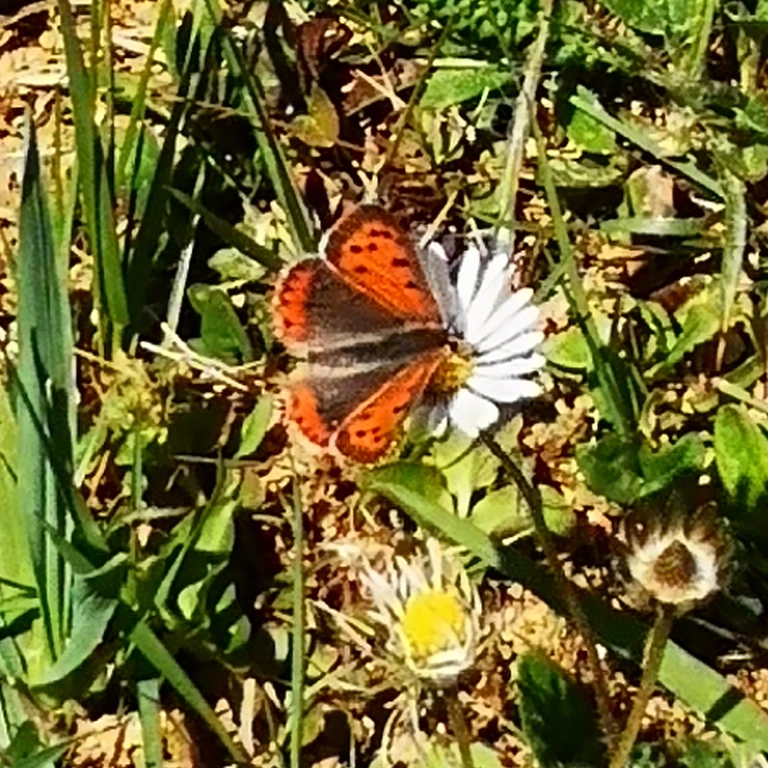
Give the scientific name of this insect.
Lycaena phlaeas
